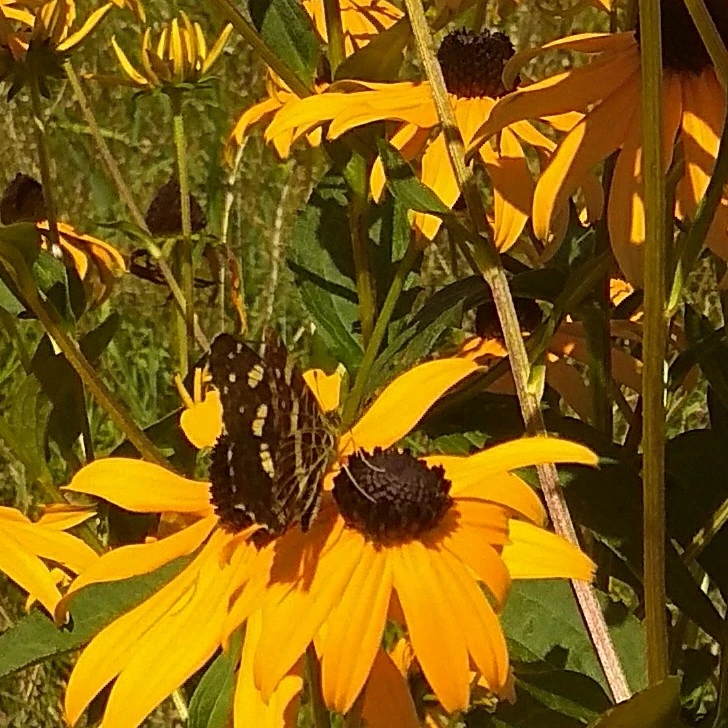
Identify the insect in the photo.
Araschnia levana
